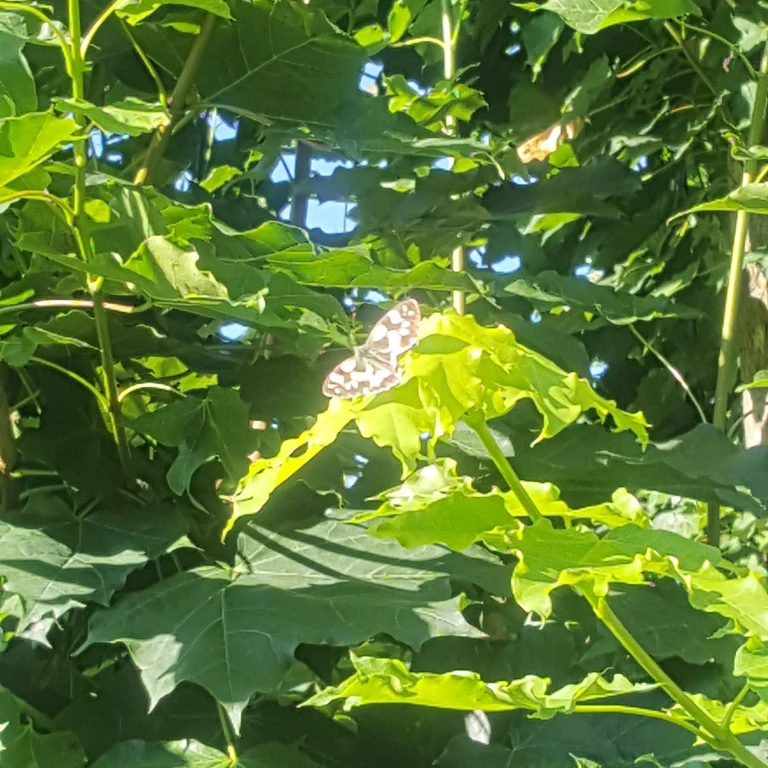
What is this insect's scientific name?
Melanargia galathea
